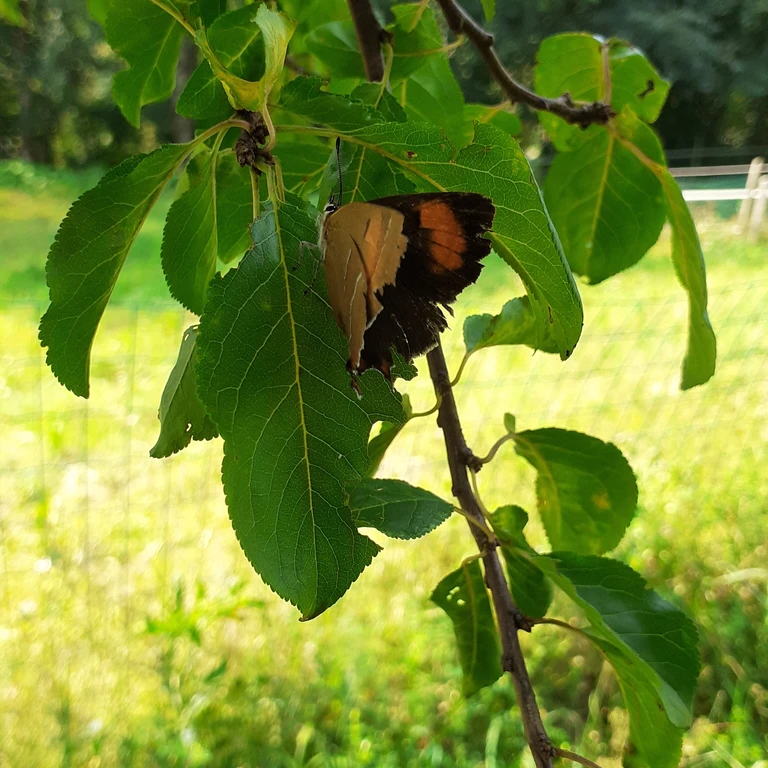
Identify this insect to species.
Thecla betulae
